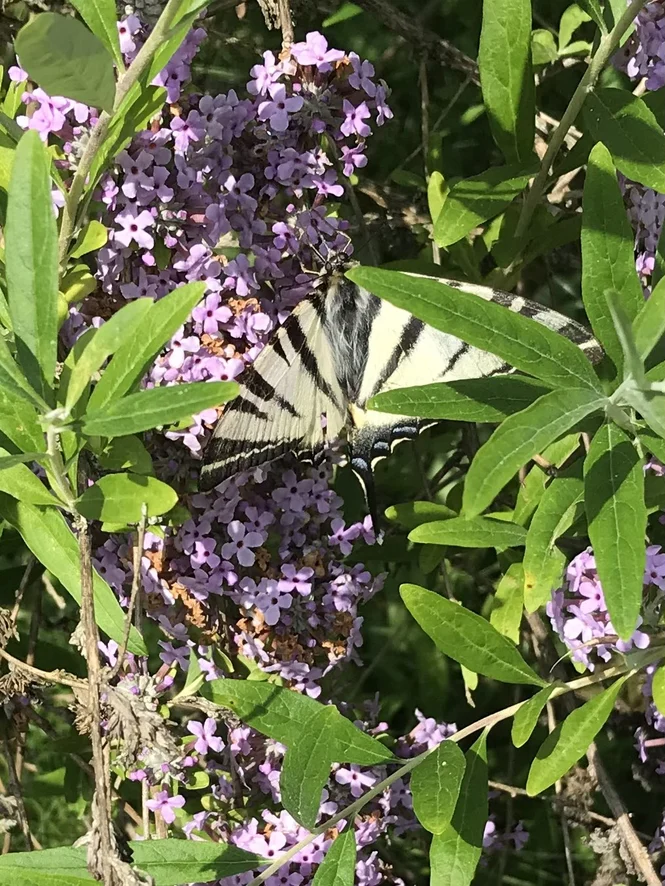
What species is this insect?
Iphiclides podalirius
